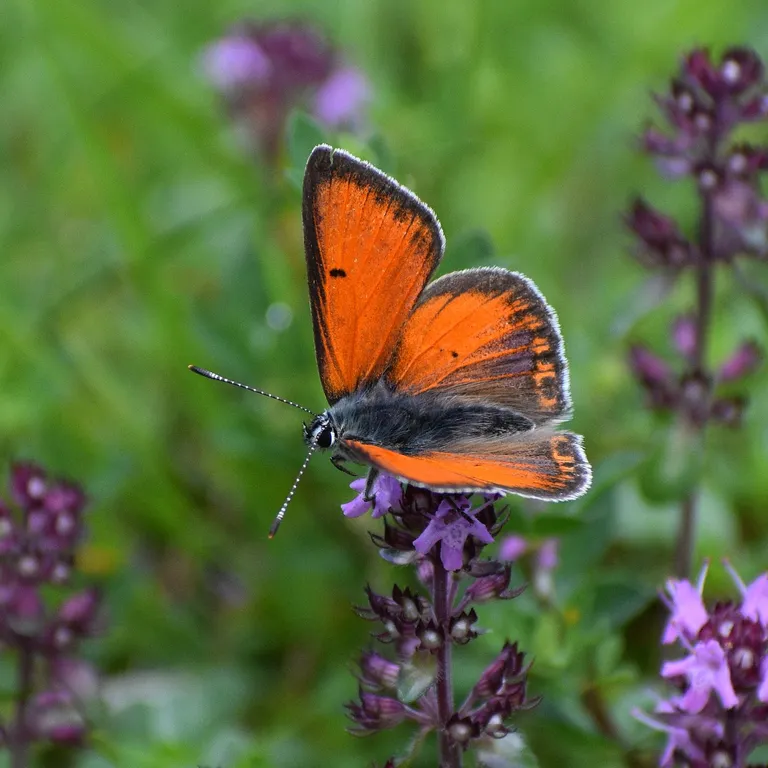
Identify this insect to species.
Lycaena hippothoe (also Palaeochrysophanus hippothoe)
